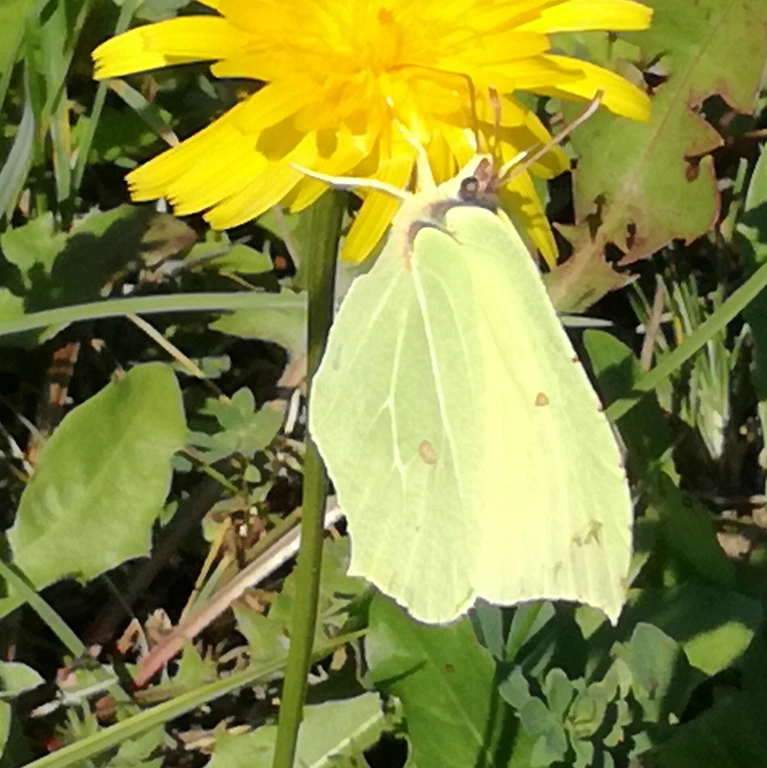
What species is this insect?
Gonepteryx rhamni
